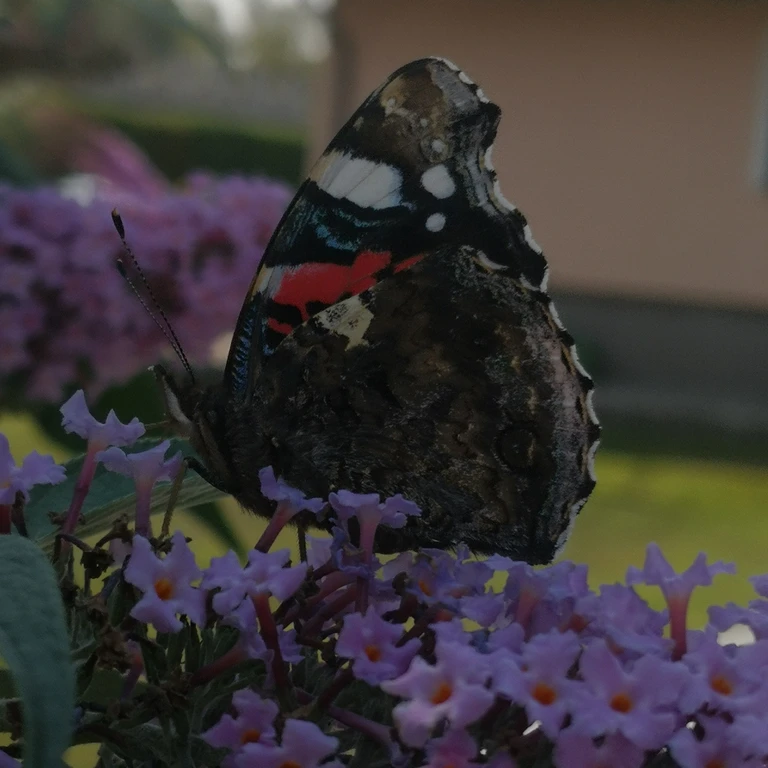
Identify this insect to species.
Vanessa atalanta
